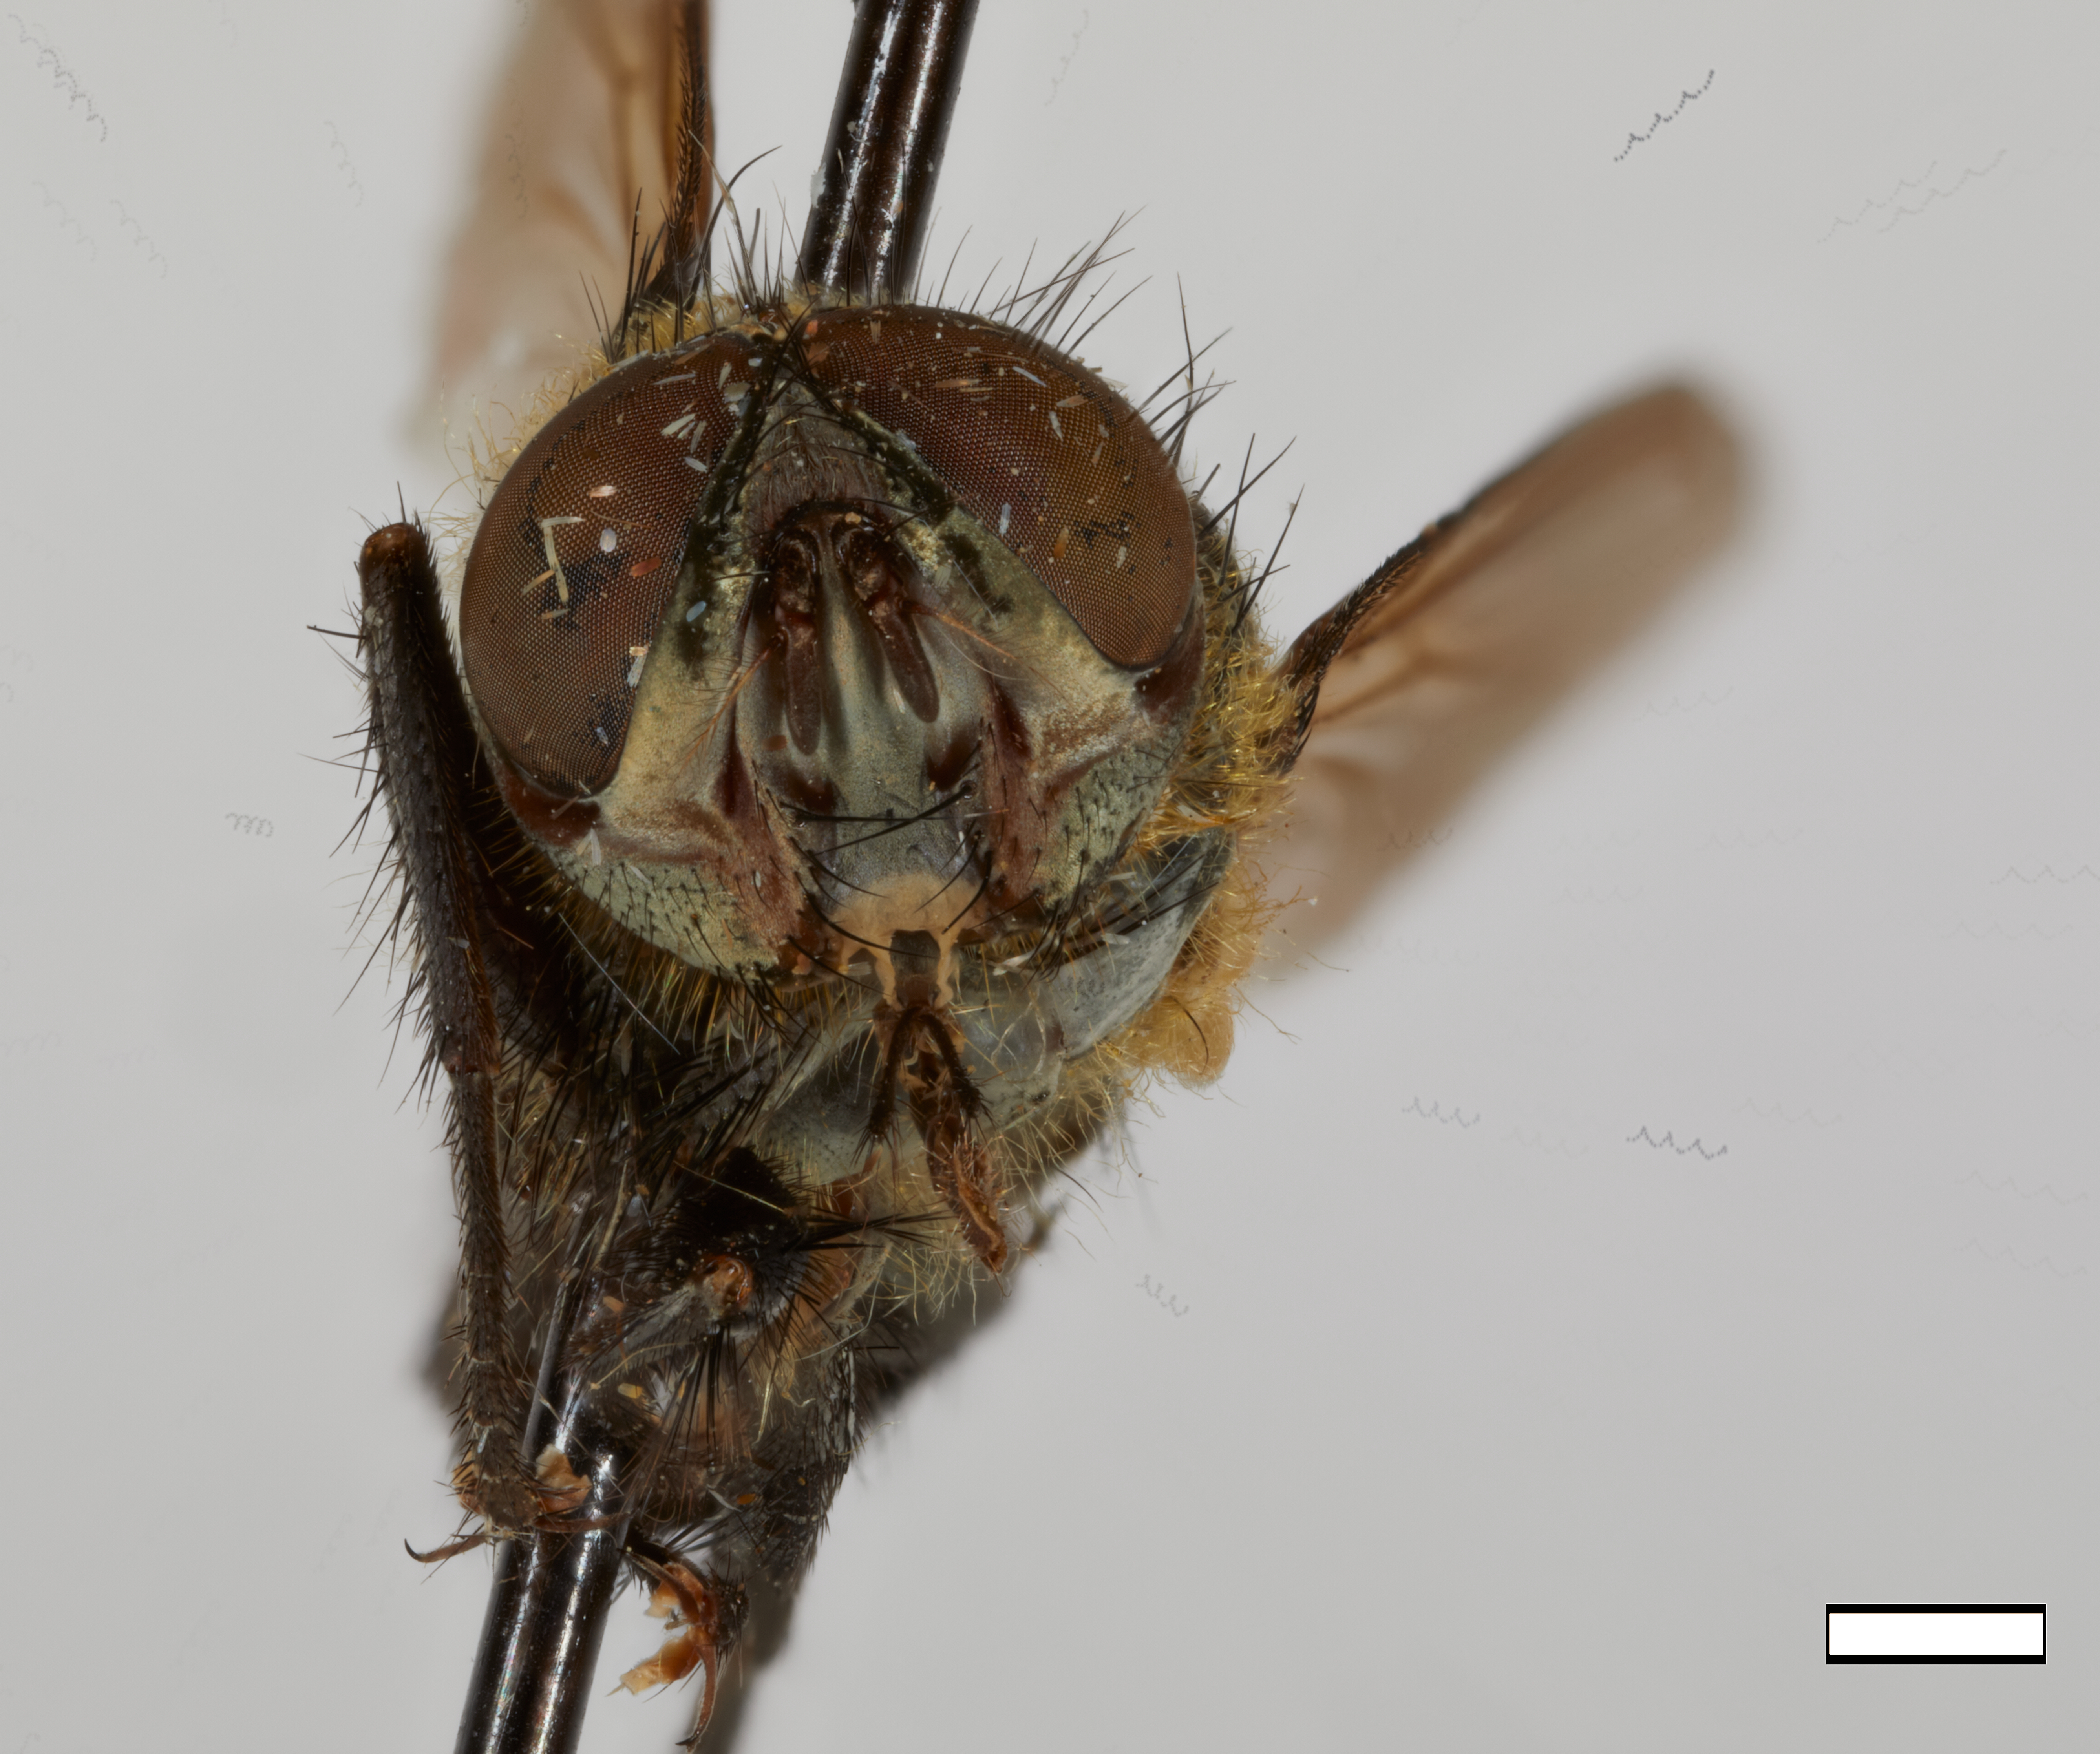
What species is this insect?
Xanthotryxus draco
